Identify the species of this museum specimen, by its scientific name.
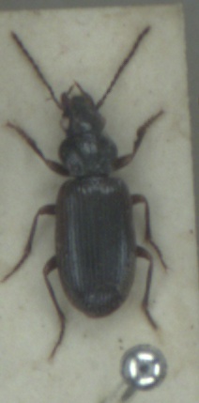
Dicheirotrichus gustavii
